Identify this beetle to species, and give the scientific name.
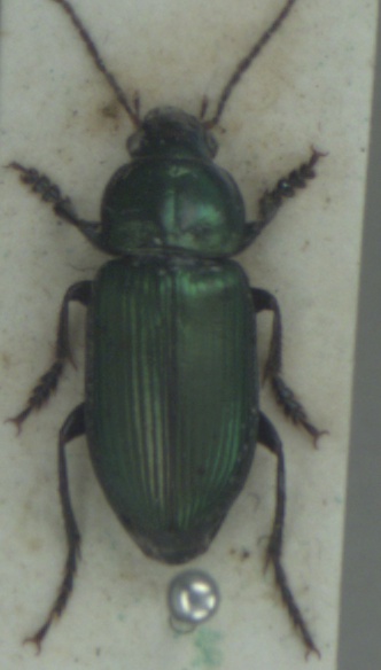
Anisodactylus poeciloides
